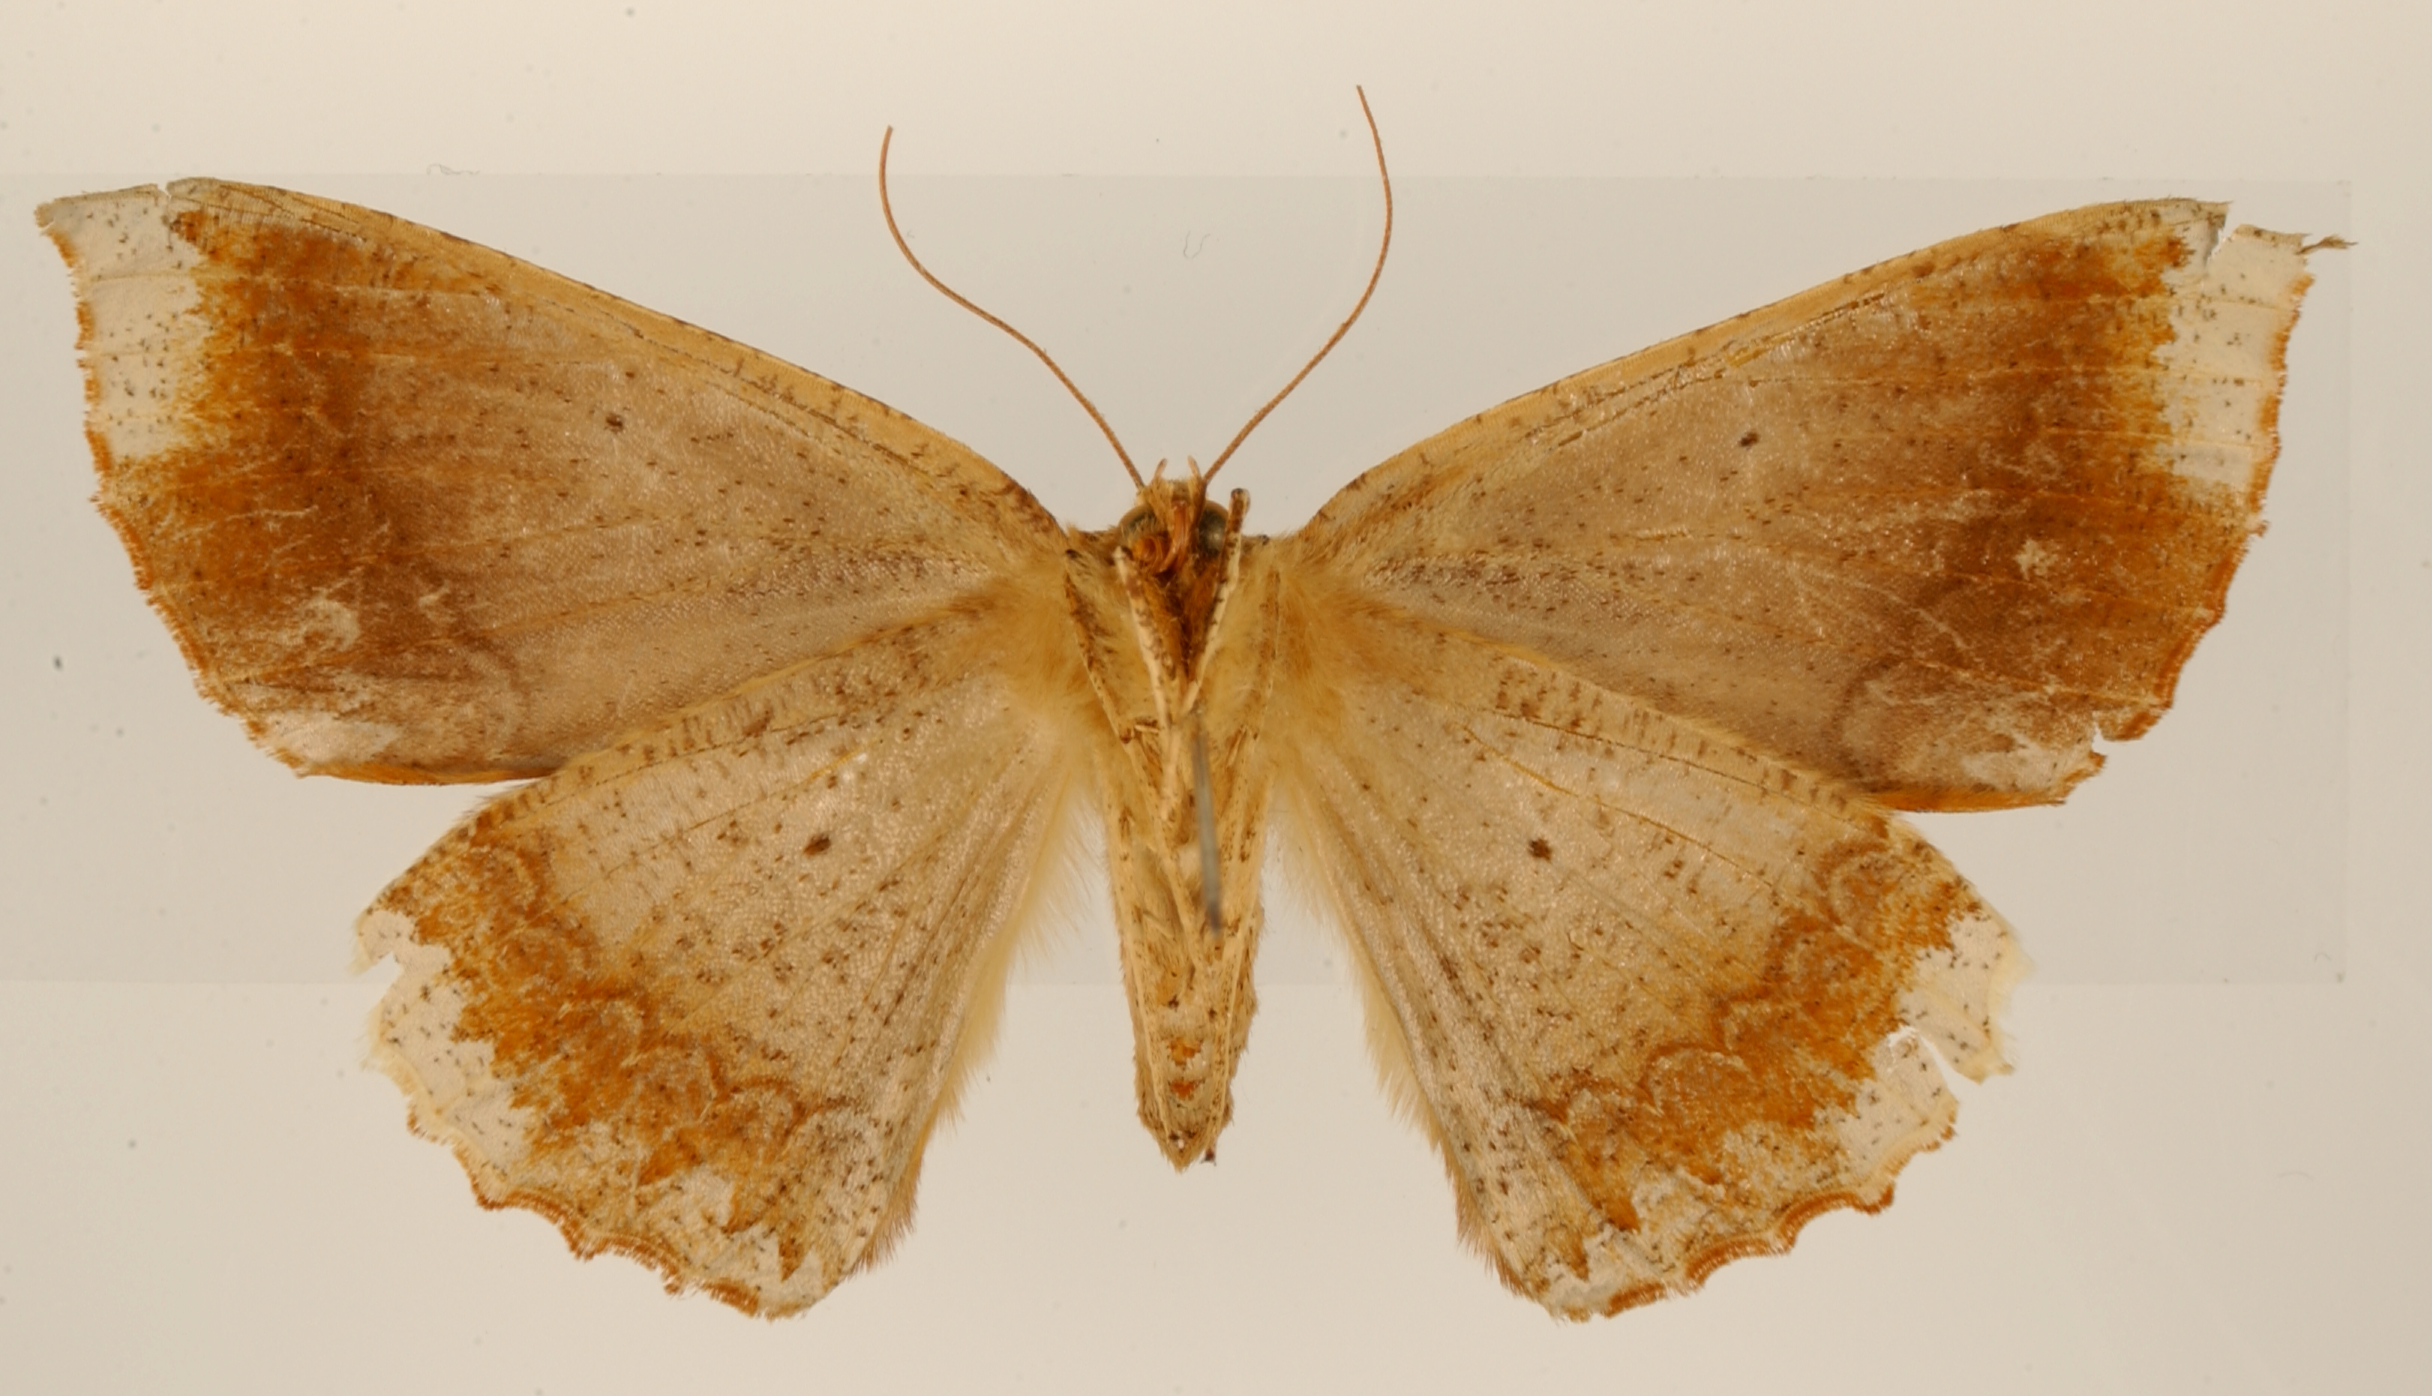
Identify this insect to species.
Bonatea praeclara
